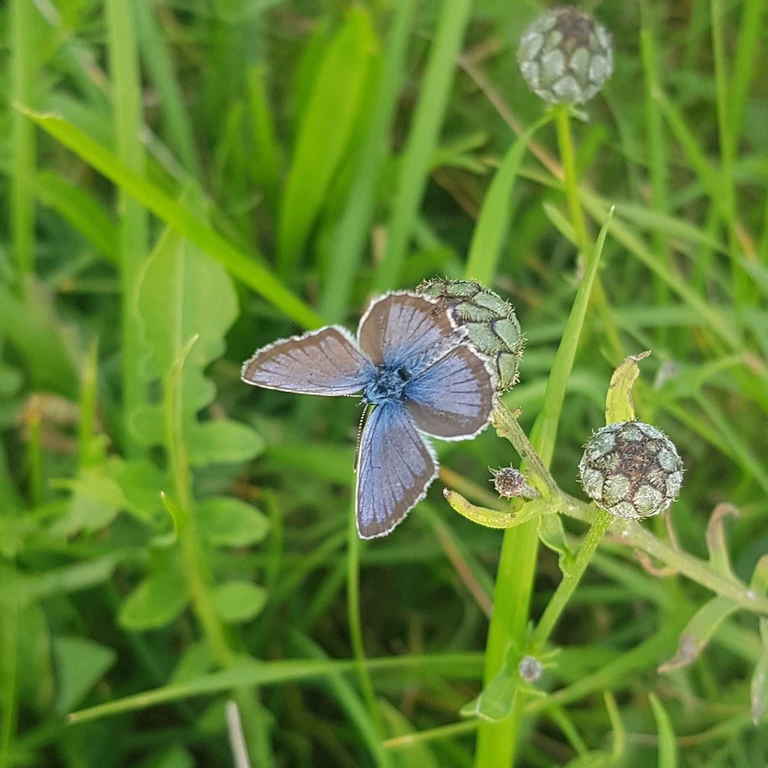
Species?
Plebejus argus
